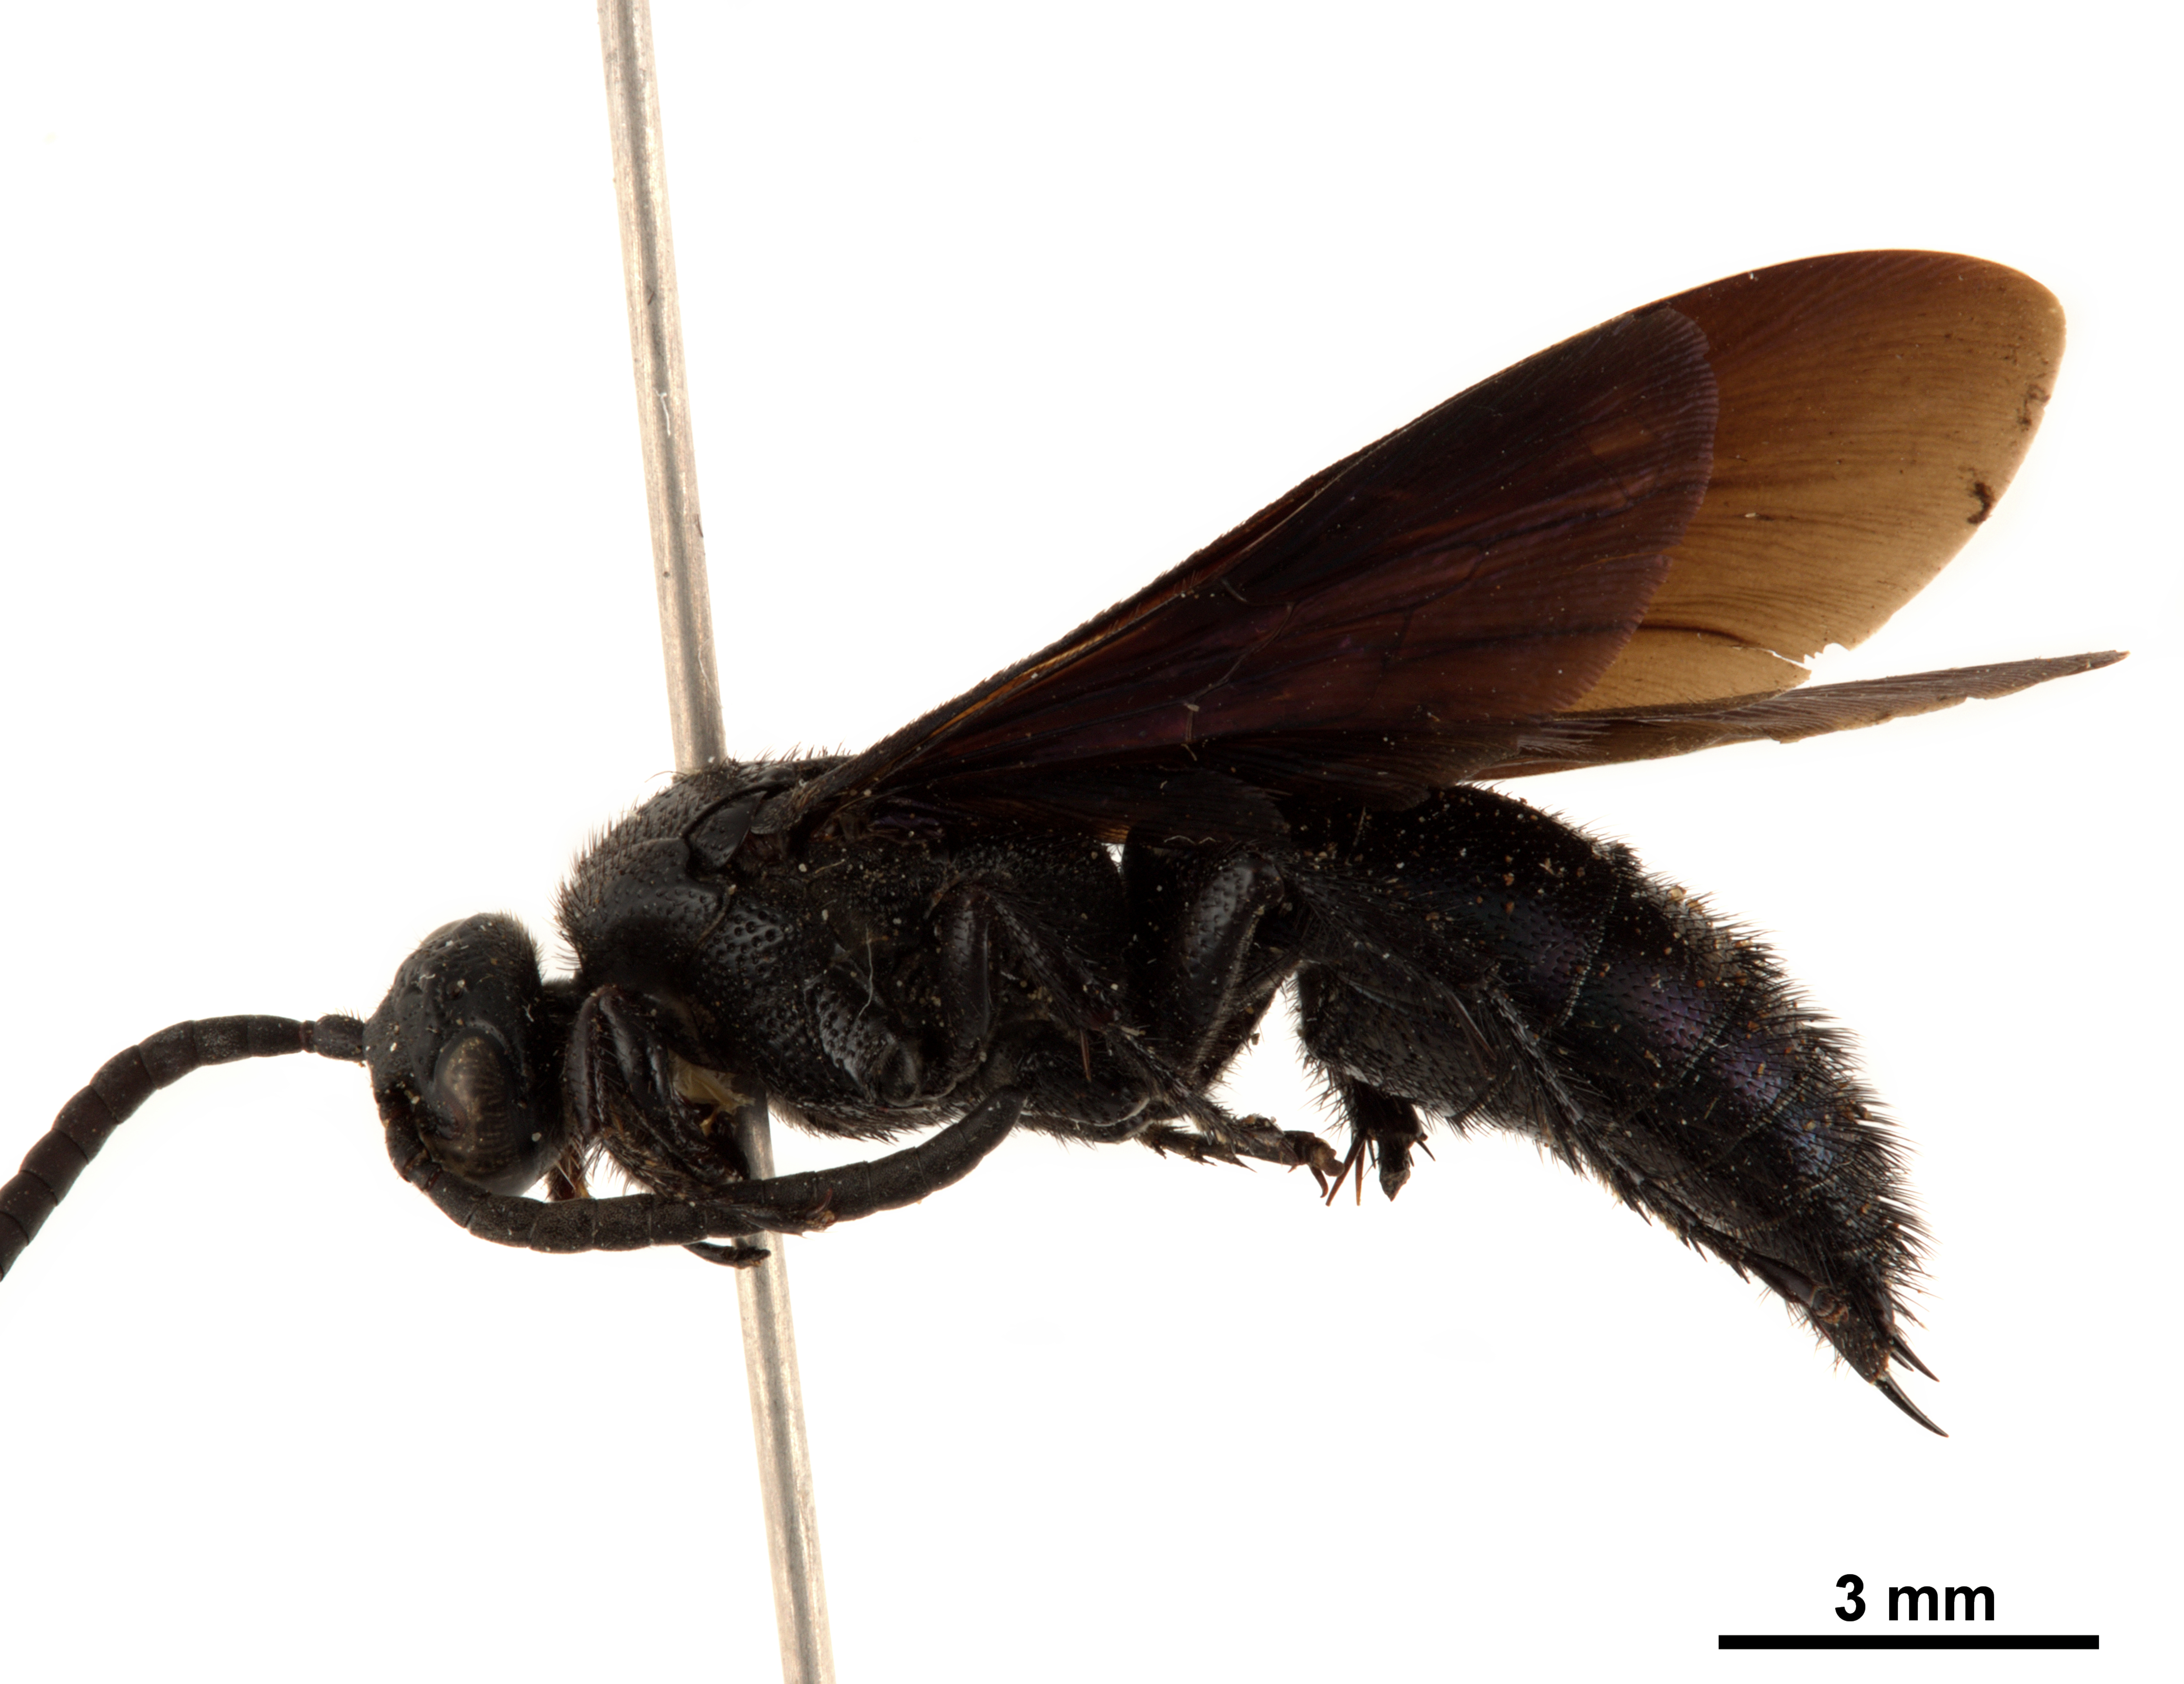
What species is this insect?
Australelis ignota (also Austroscolia ignota)
